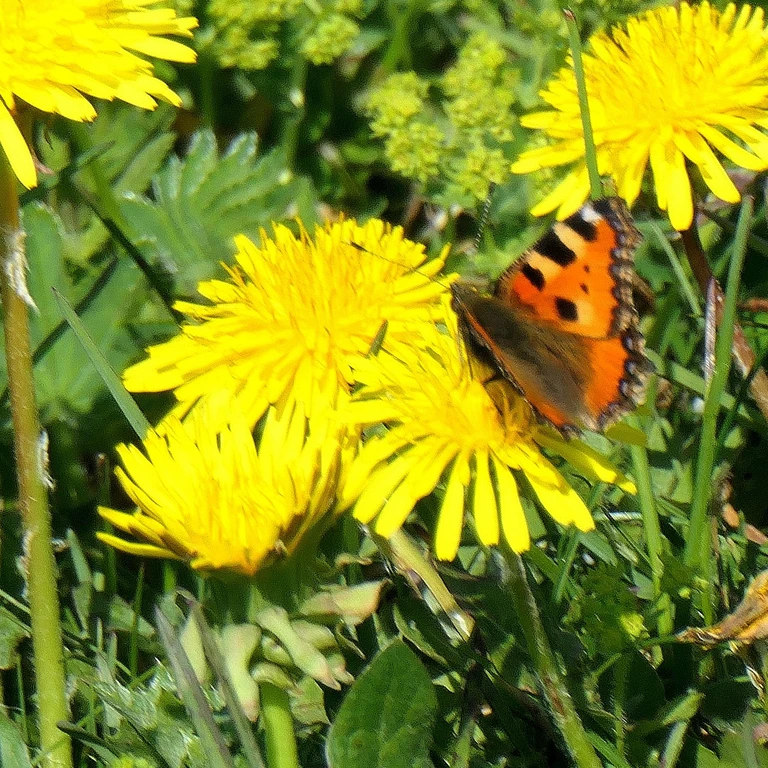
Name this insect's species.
Aglais urticae
